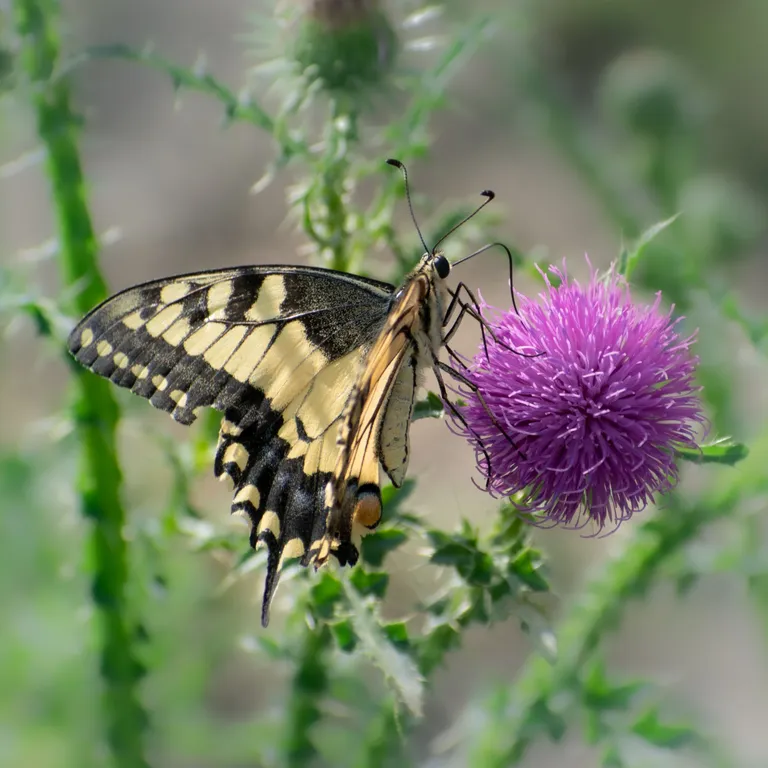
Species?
Papilio machaon
